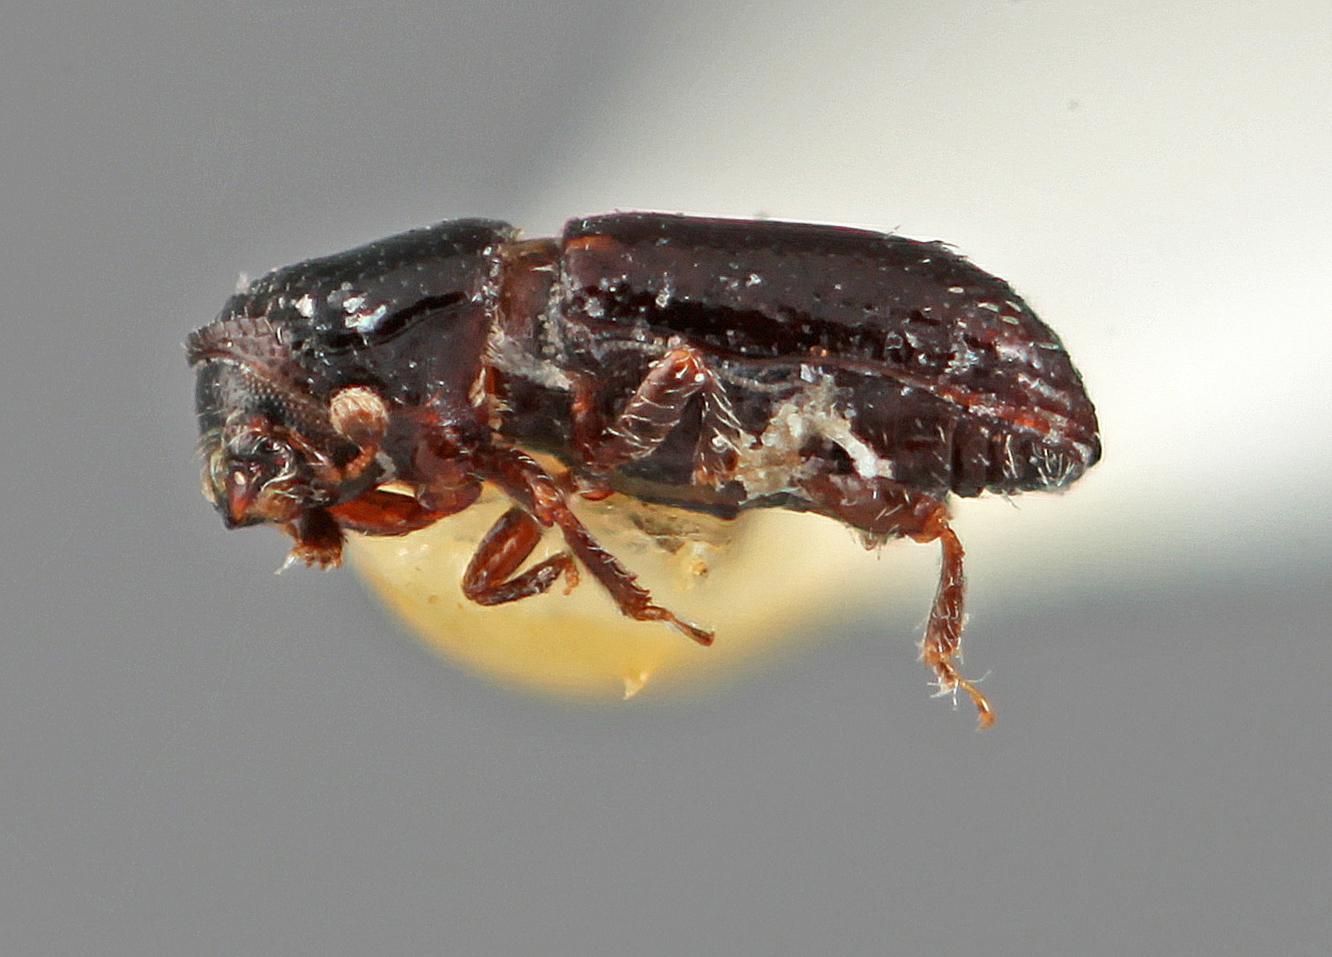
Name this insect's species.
Eidophelus atomus
